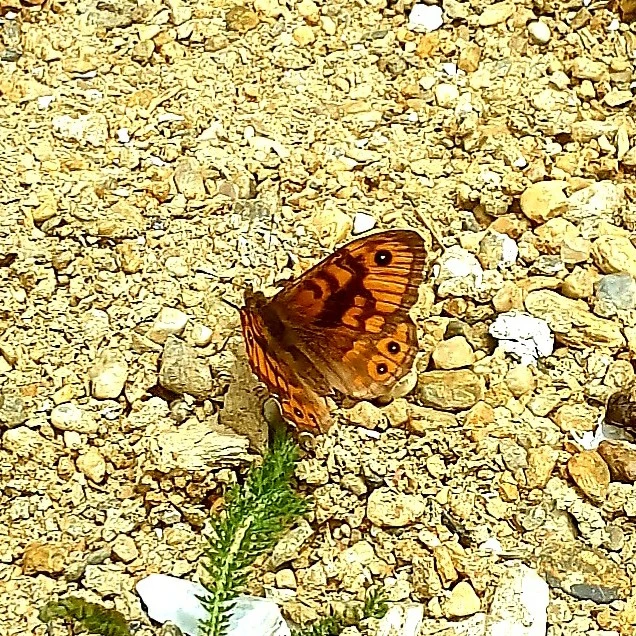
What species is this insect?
Lasiommata megera (also Pararge megera)
